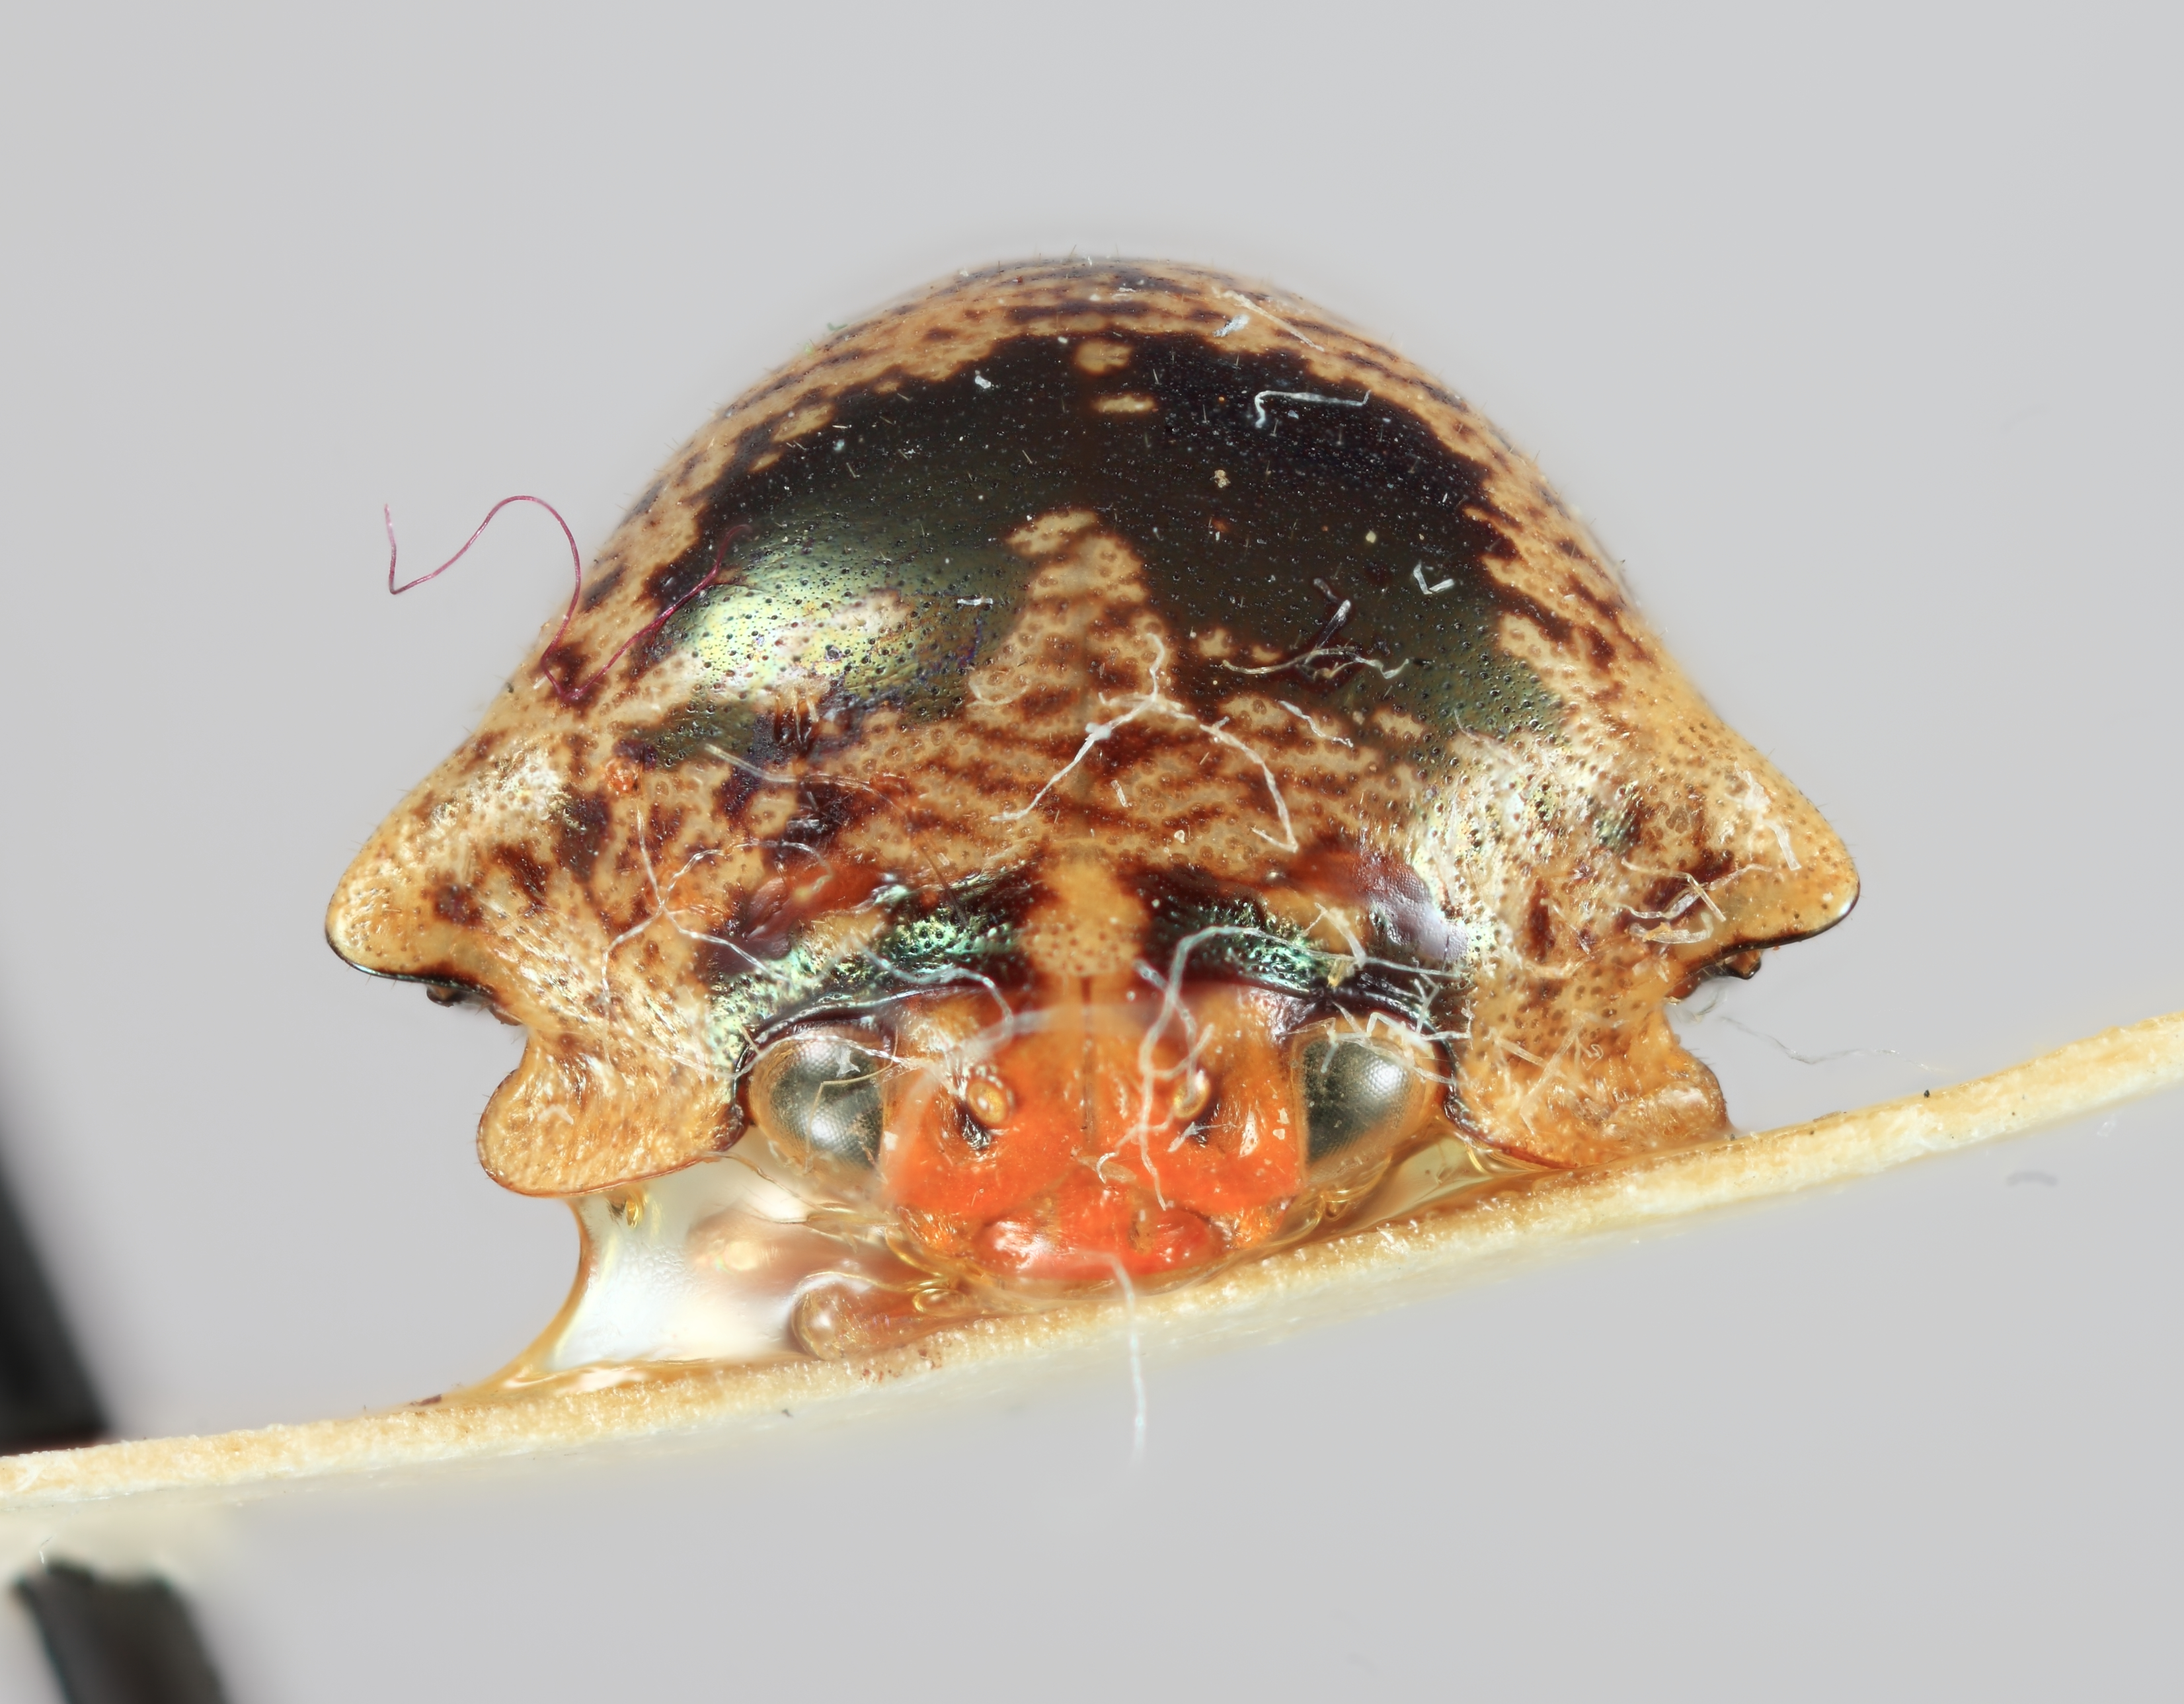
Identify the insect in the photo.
Tragopa testudina
